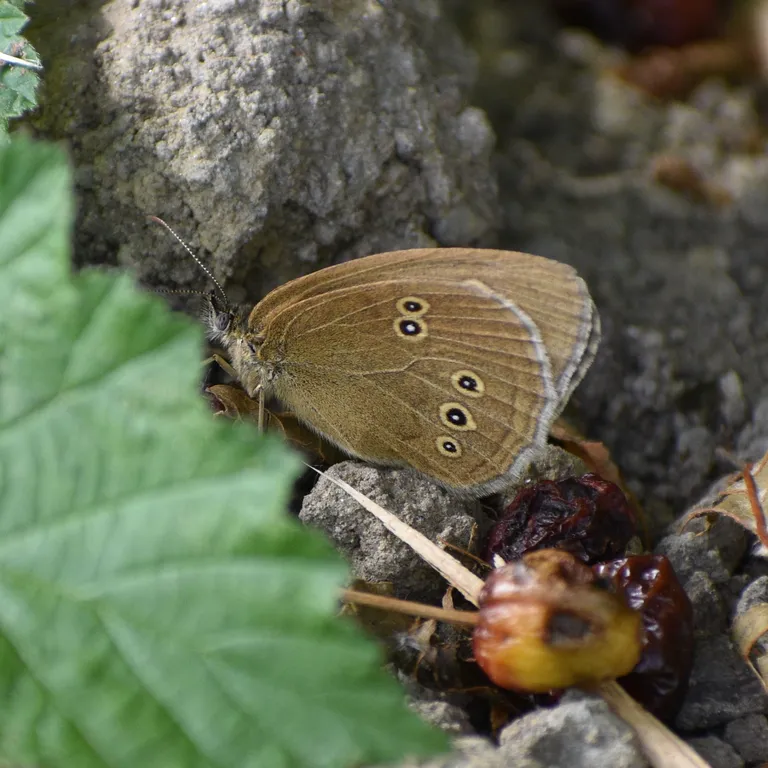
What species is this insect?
Aphantopus hyperantus
